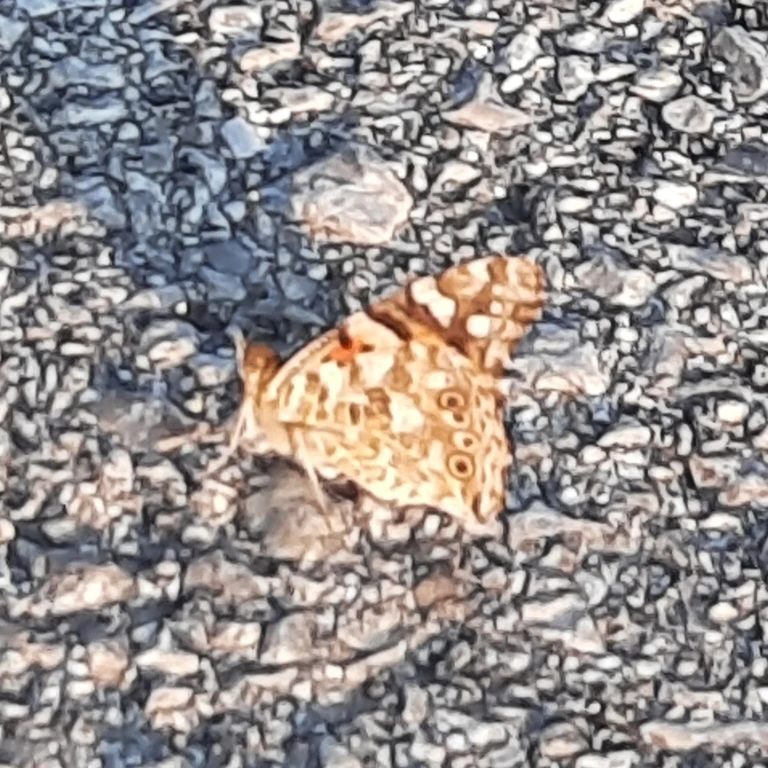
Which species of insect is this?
Vanessa cardui
